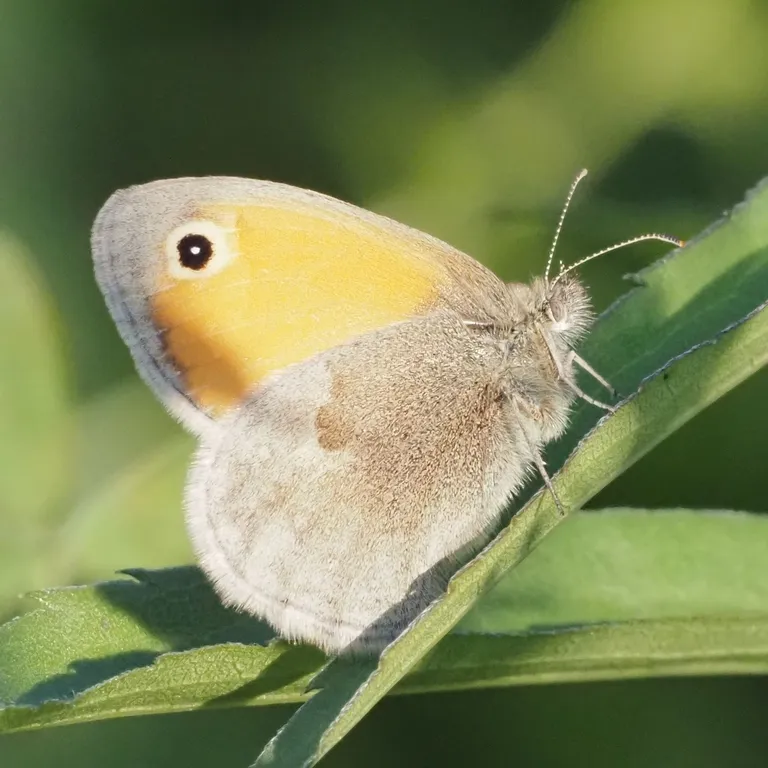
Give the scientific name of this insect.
Coenonympha pamphilus
